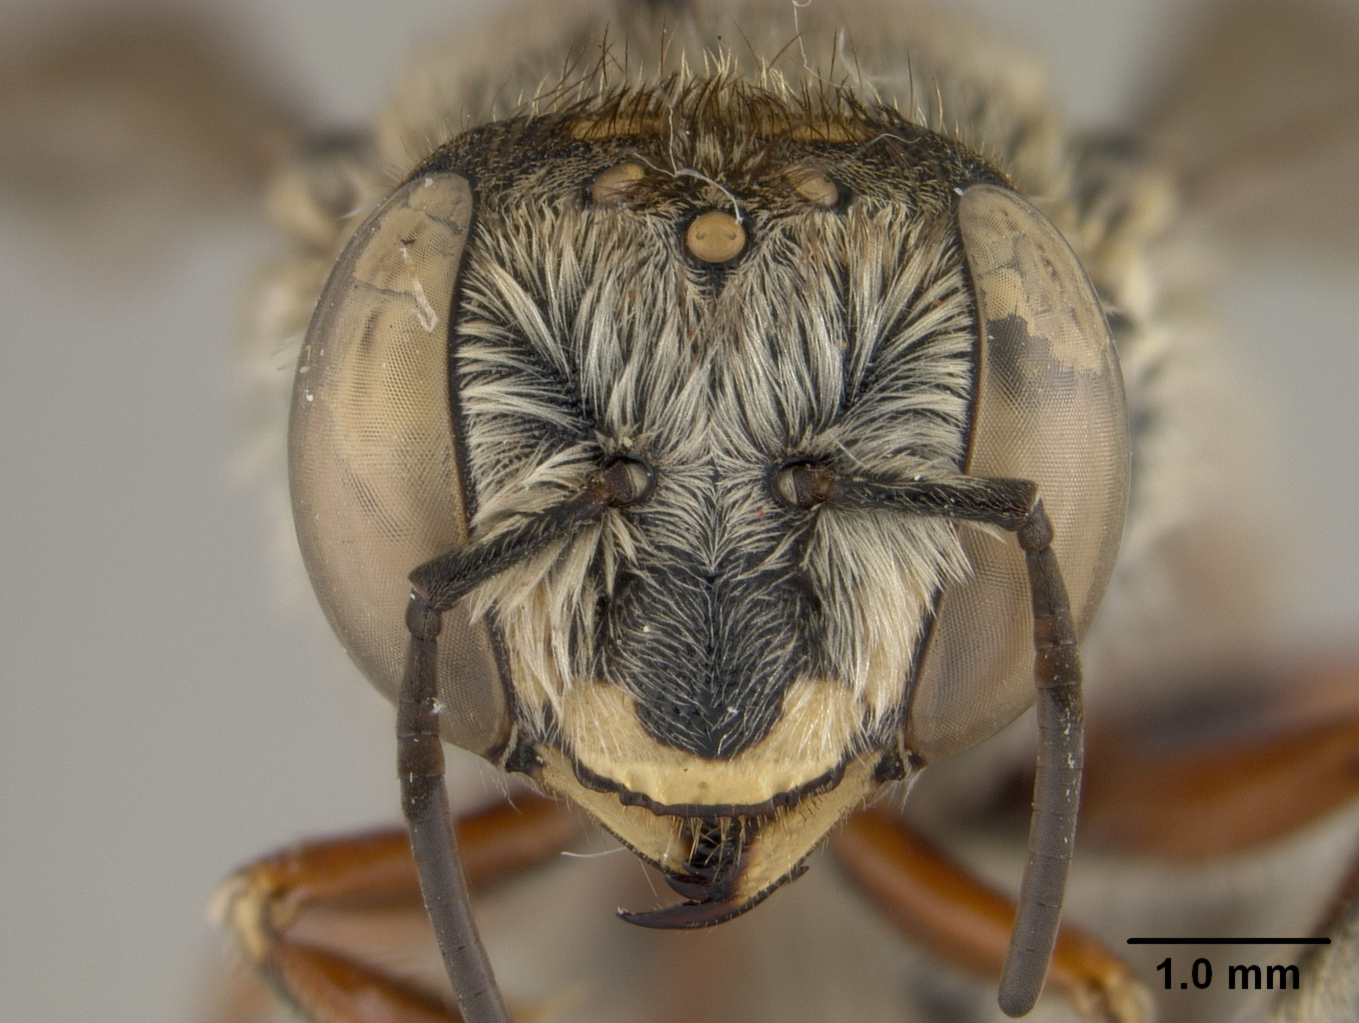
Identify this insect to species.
Anthidium variegatipes
